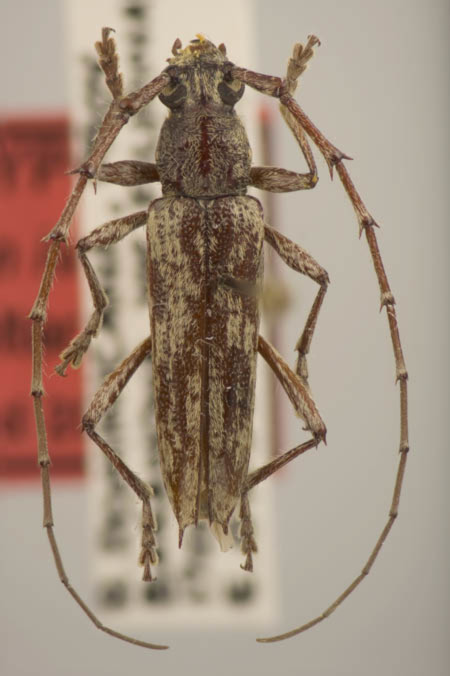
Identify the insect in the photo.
Elaphidion iviei
